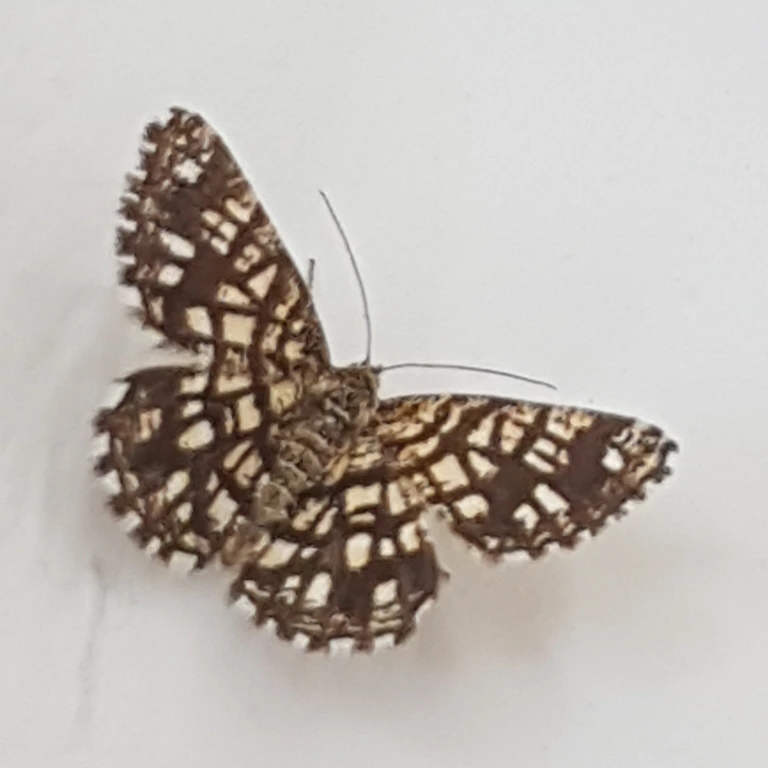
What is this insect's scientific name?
Chiasmia clathrata
